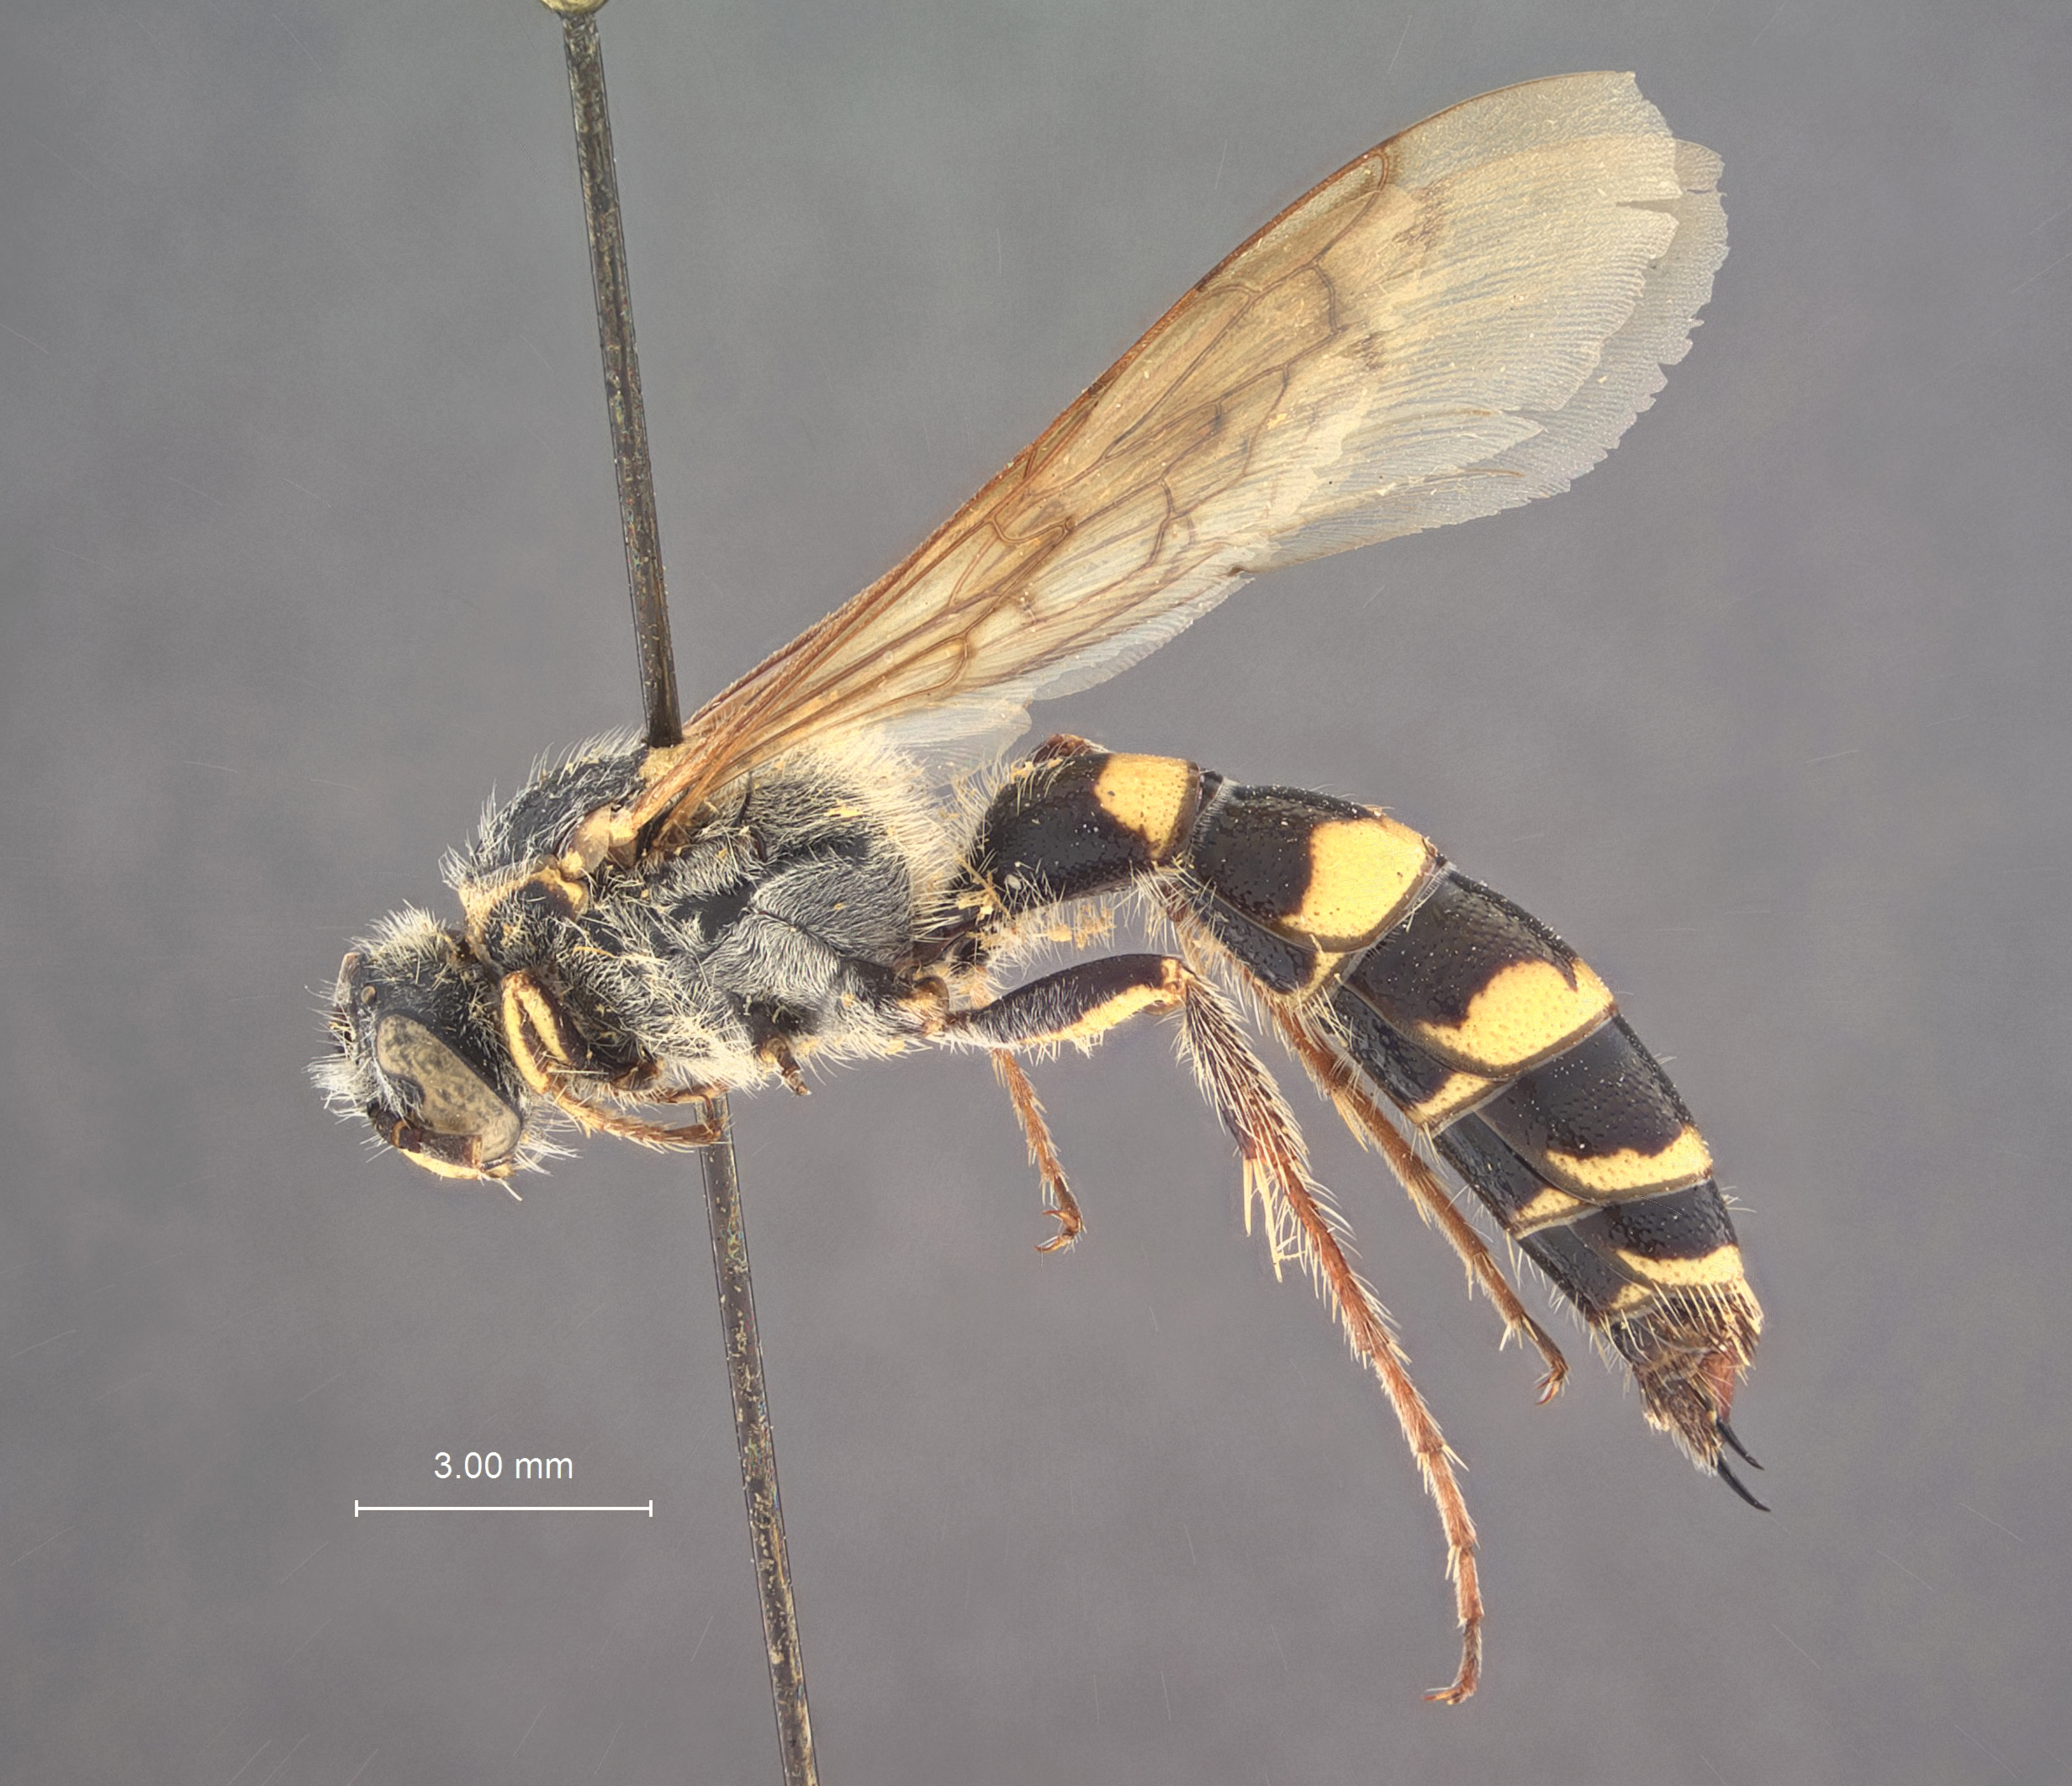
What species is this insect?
Campsomeris aureola
